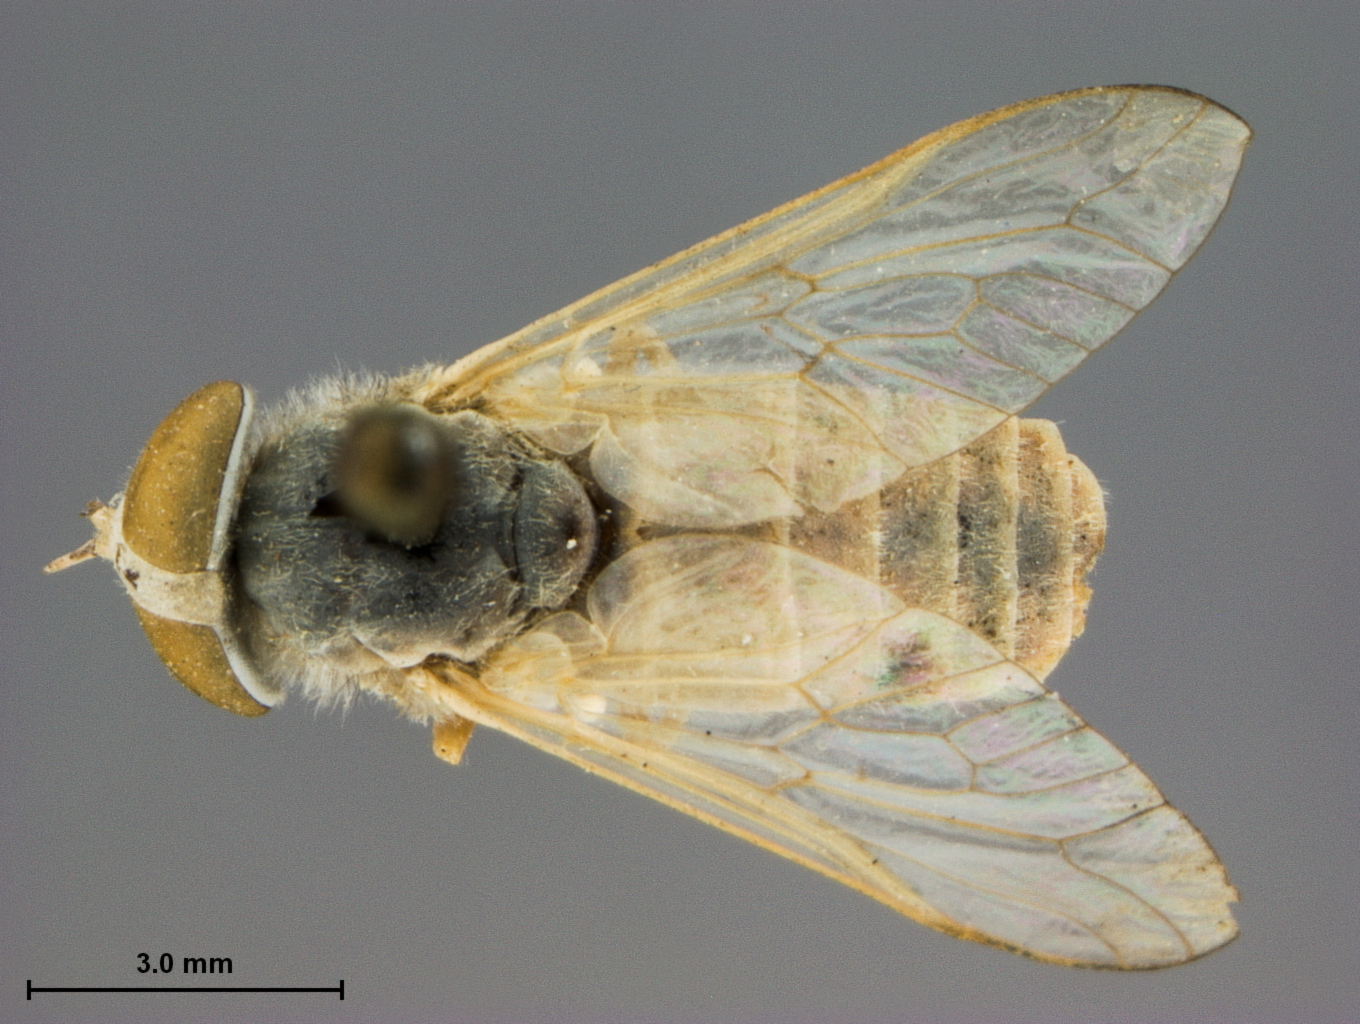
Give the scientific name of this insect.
Tabanus utahensis (also Atylotus incisuralis)
